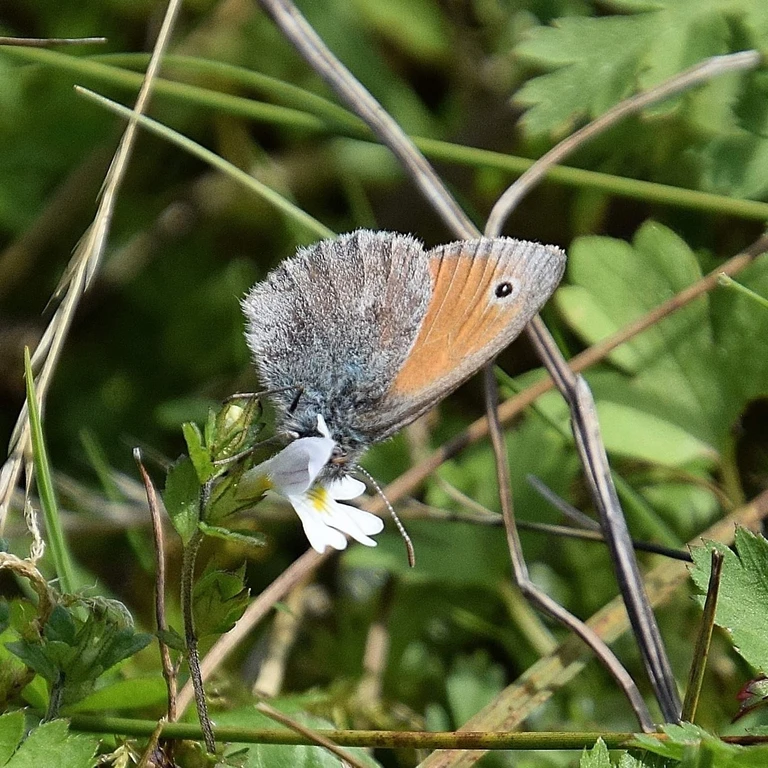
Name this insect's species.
Coenonympha pamphilus
